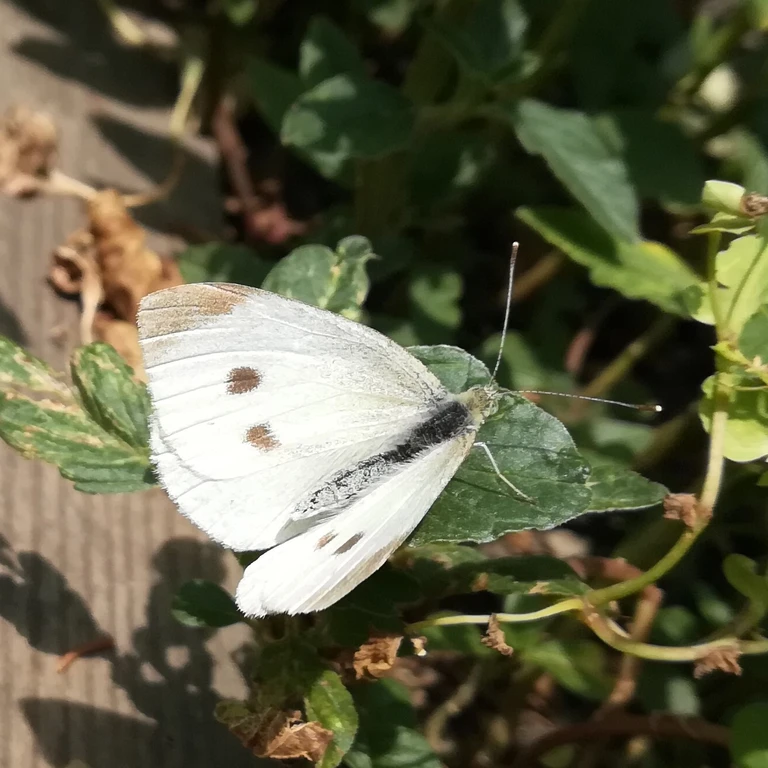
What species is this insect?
Pieris rapae
